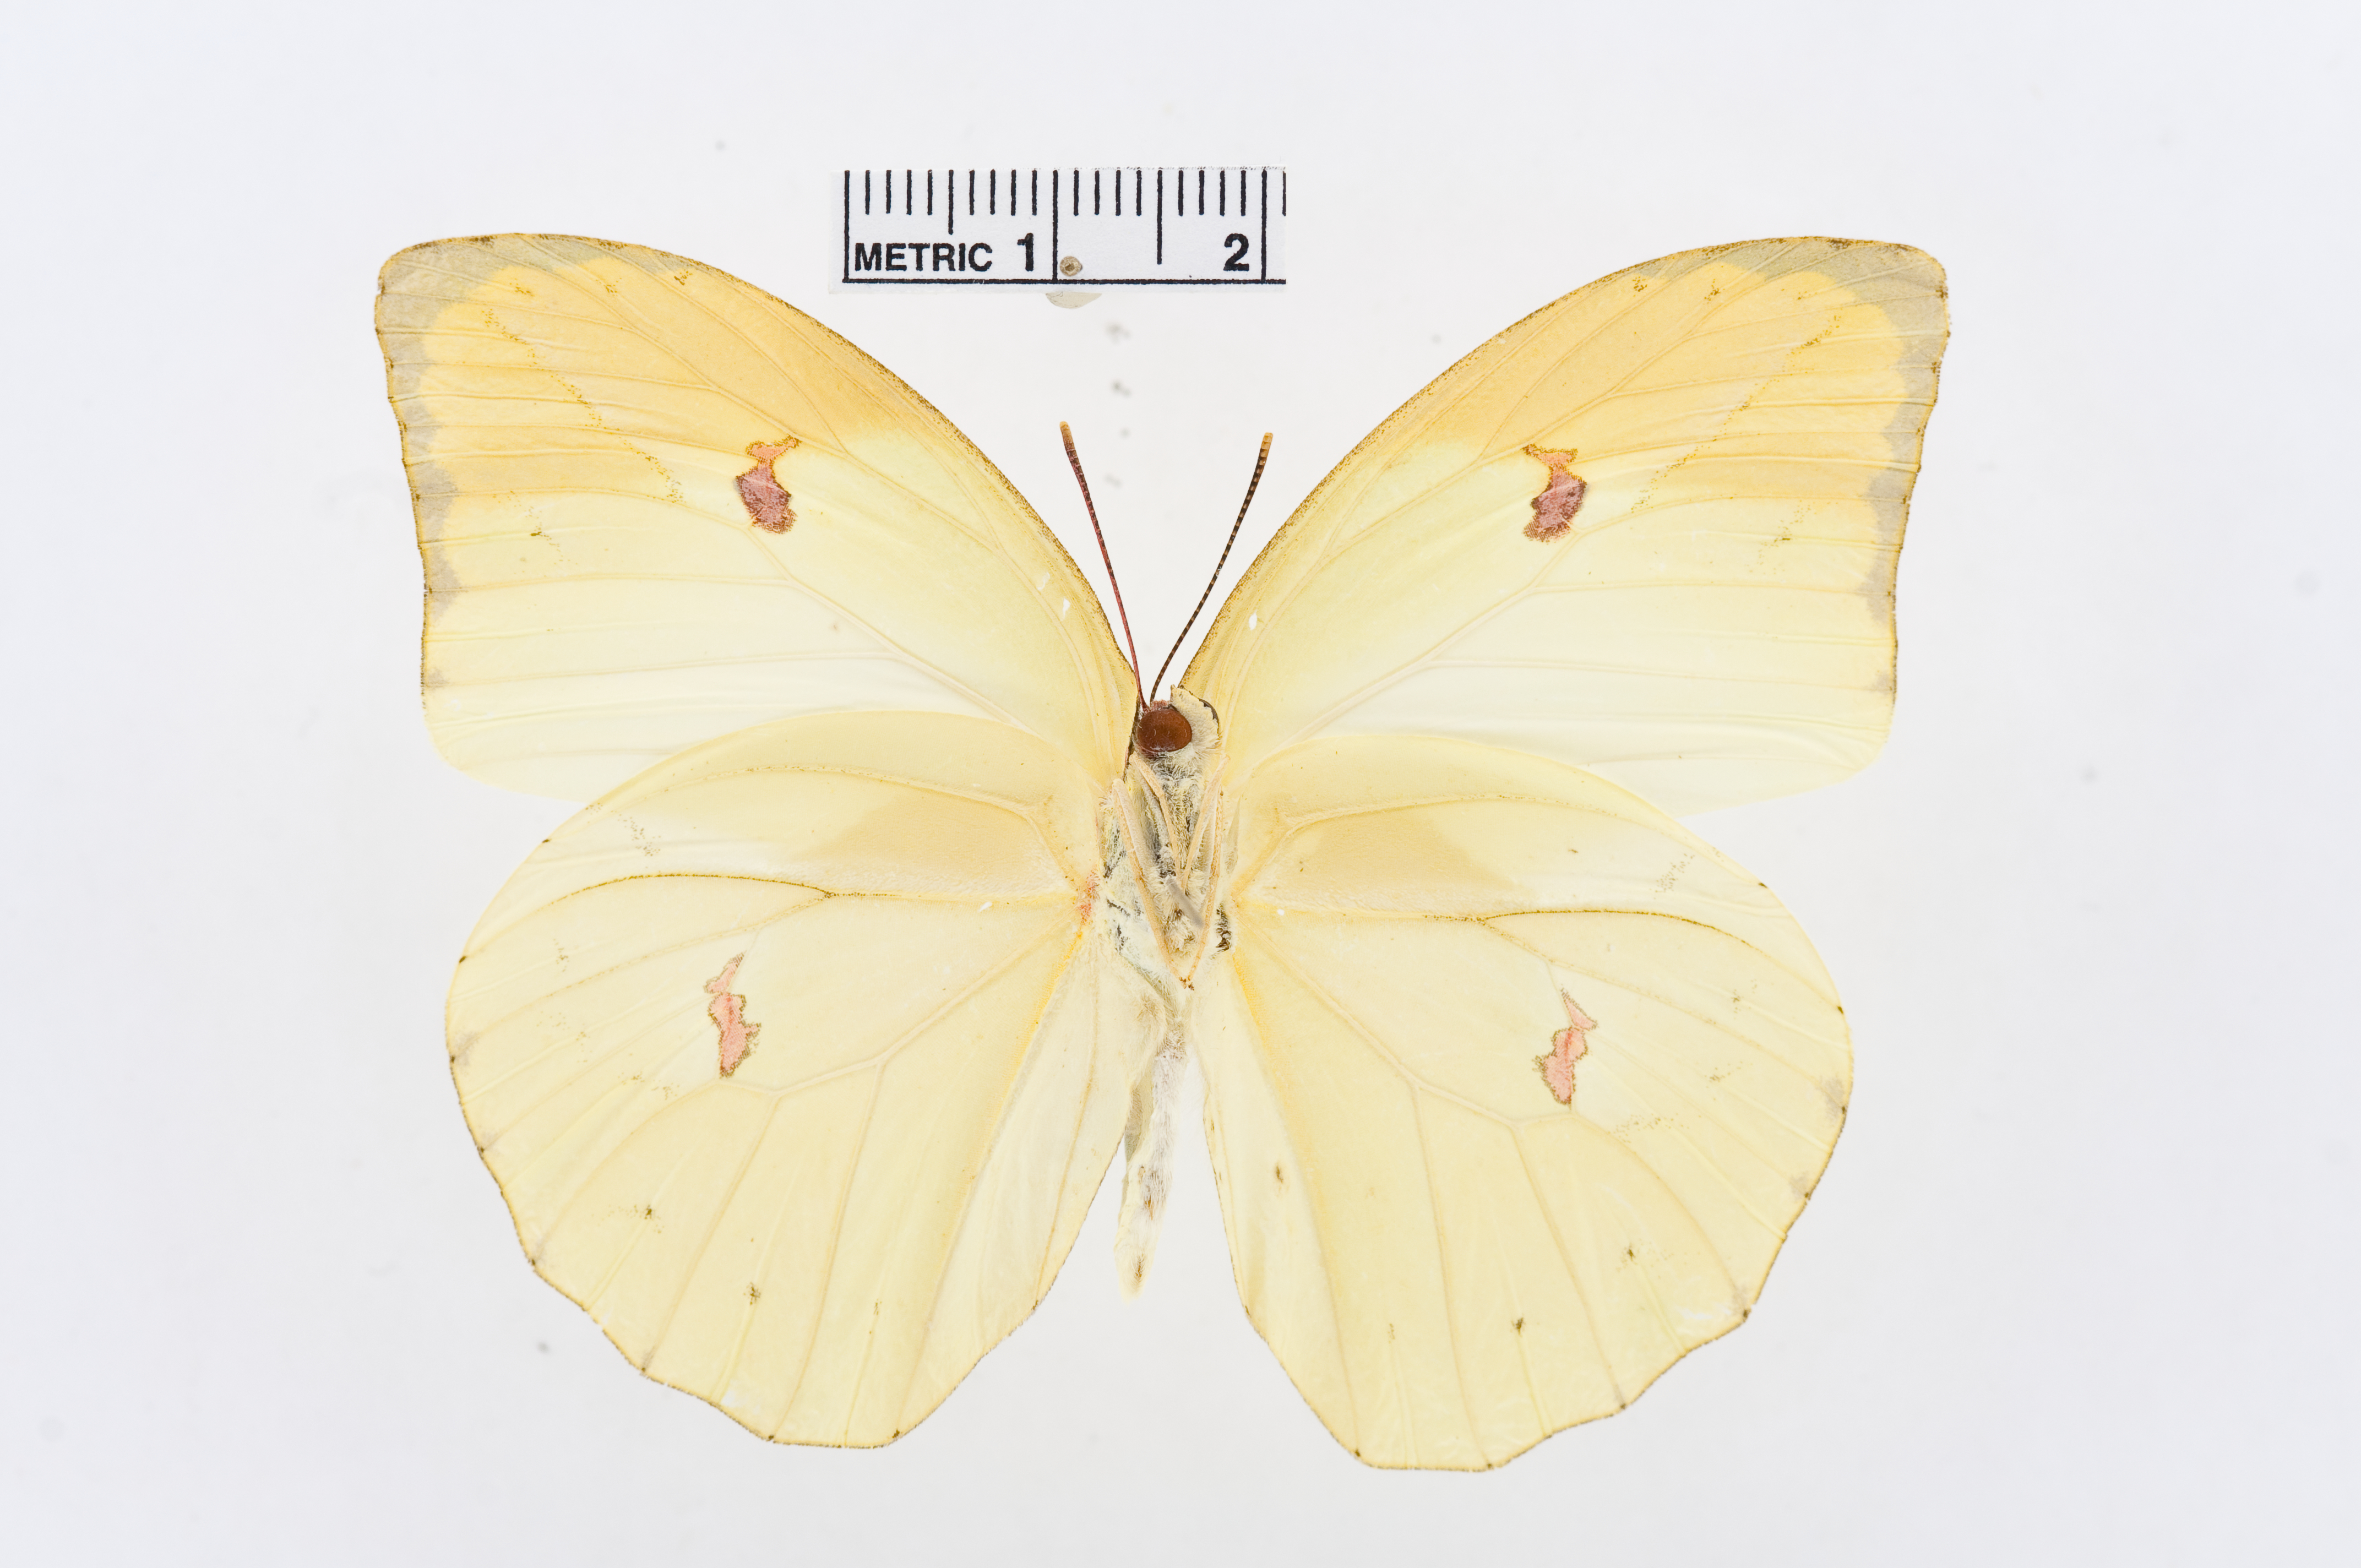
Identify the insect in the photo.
Anteos menippe
